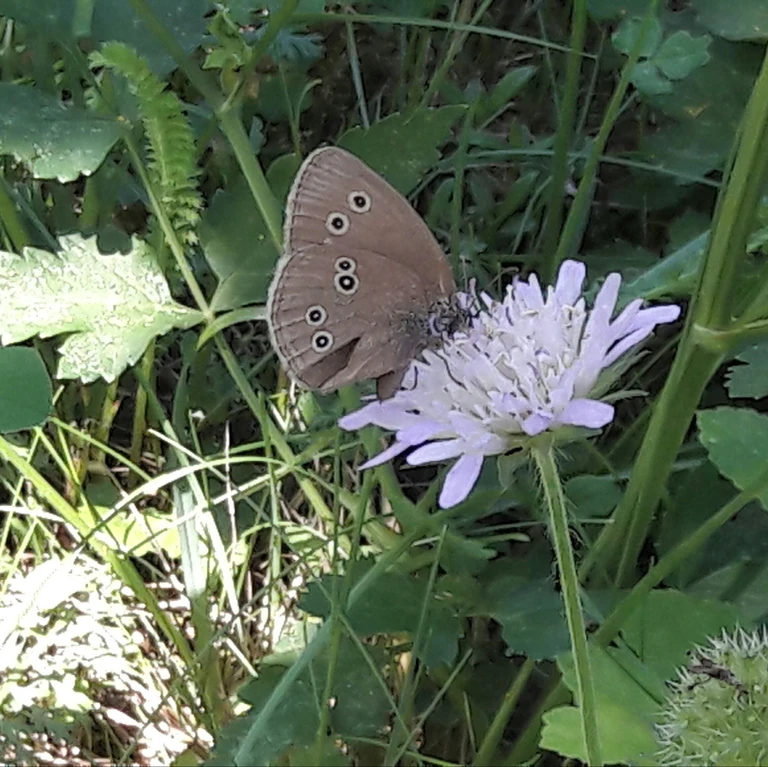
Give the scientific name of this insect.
Aphantopus hyperantus
